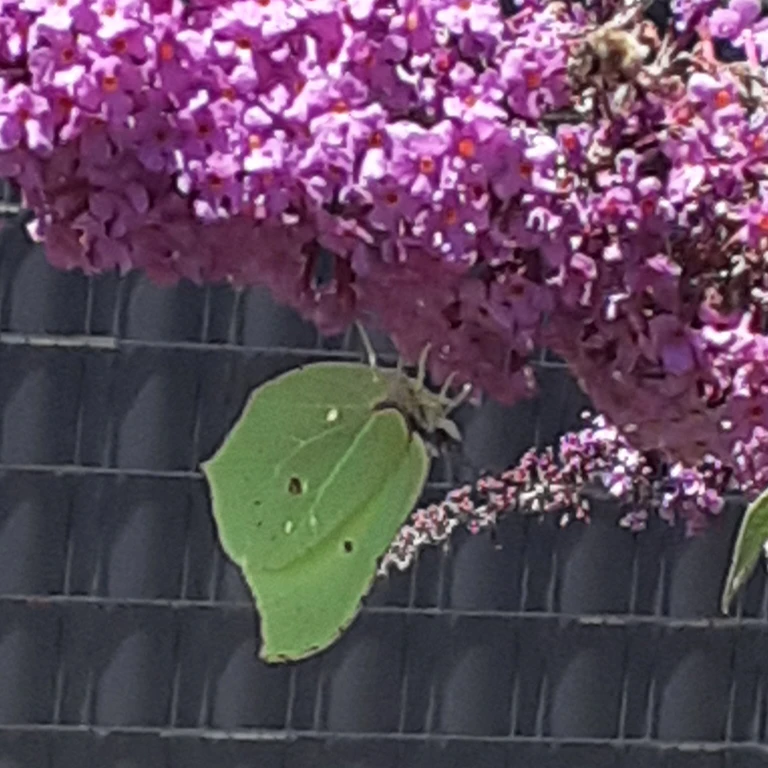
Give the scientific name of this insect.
Gonepteryx rhamni
